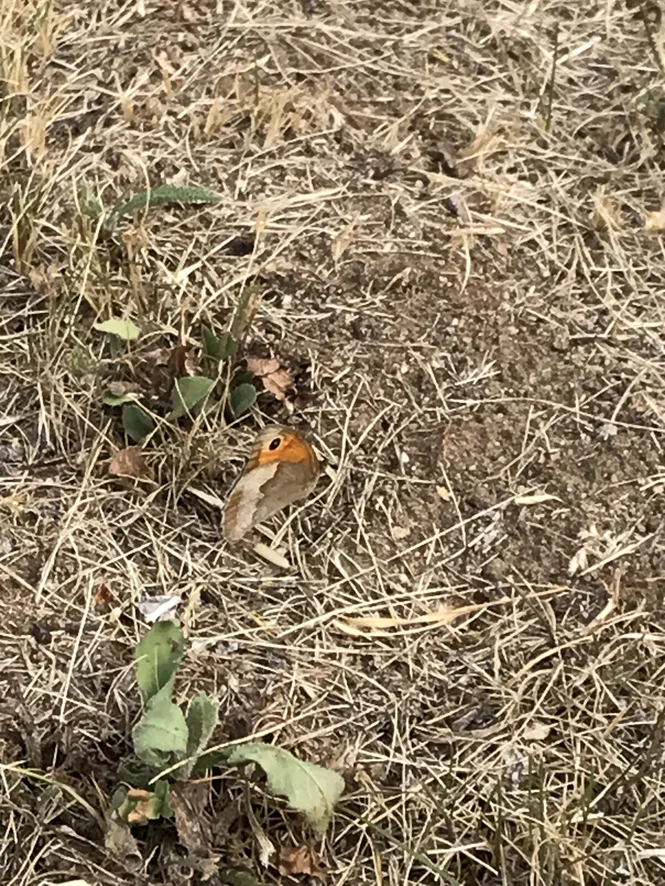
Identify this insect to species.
Maniola jurtina
